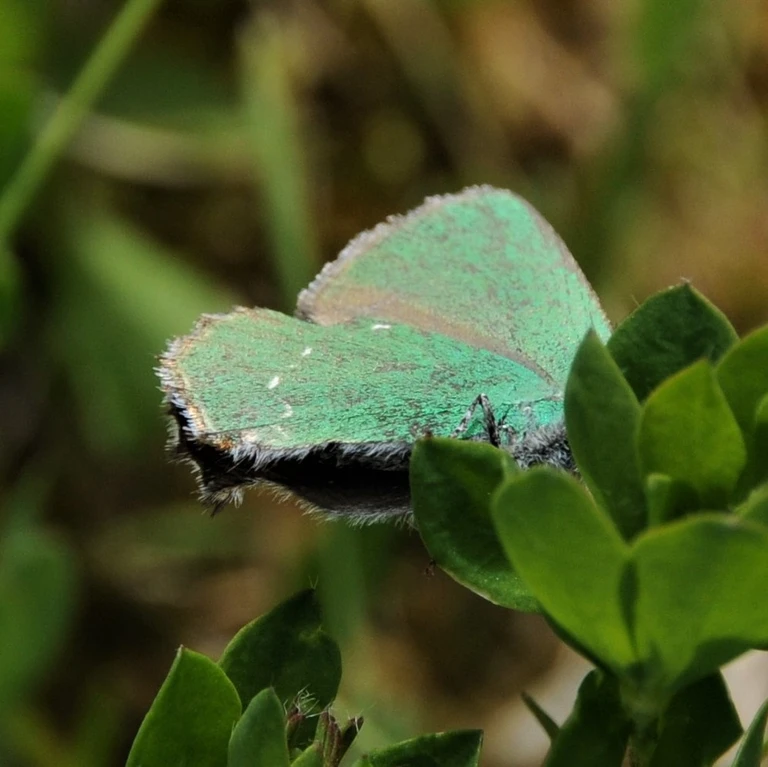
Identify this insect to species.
Callophrys rubi
